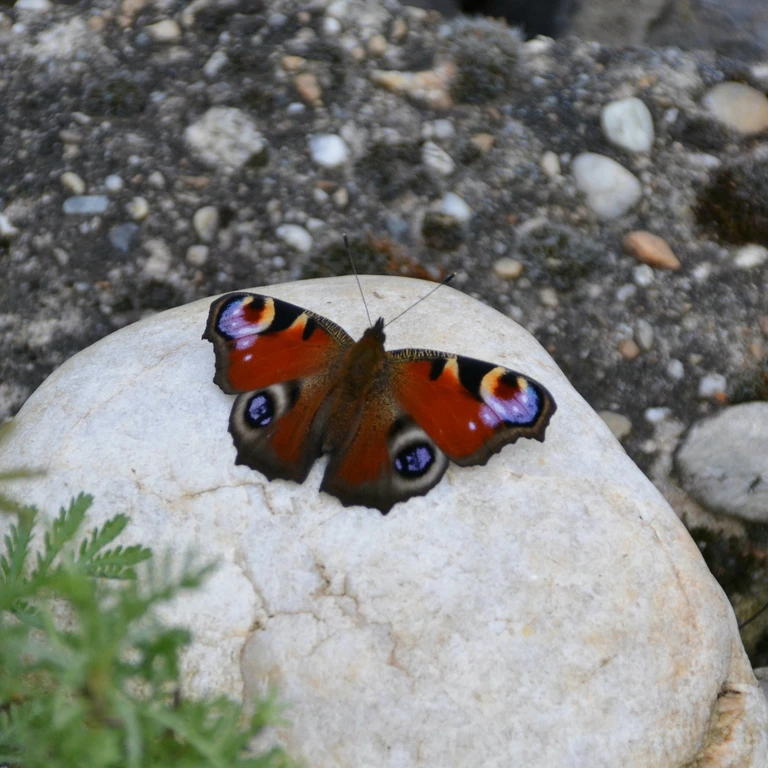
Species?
Aglais io
